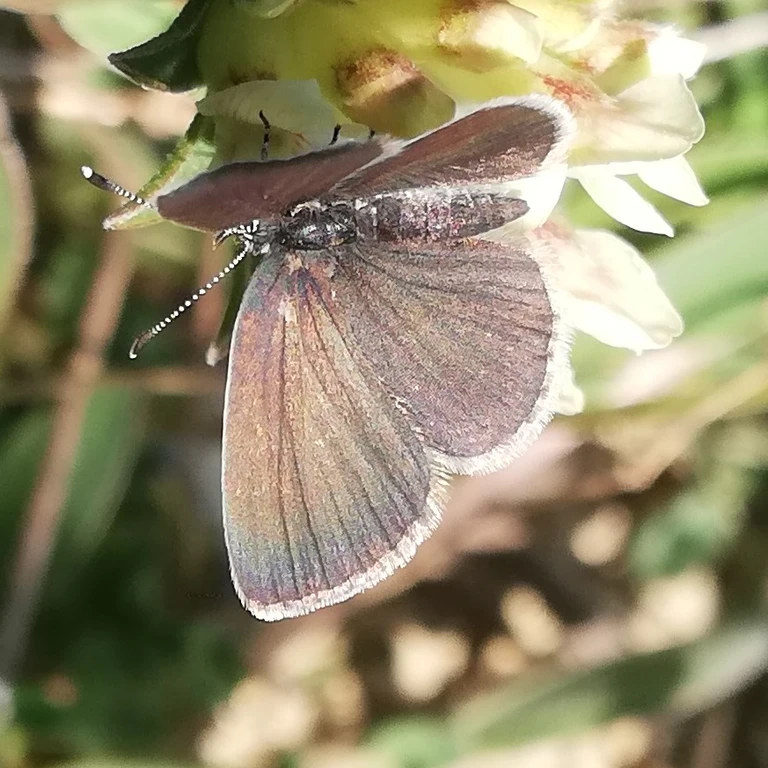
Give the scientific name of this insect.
Cupido minimus
